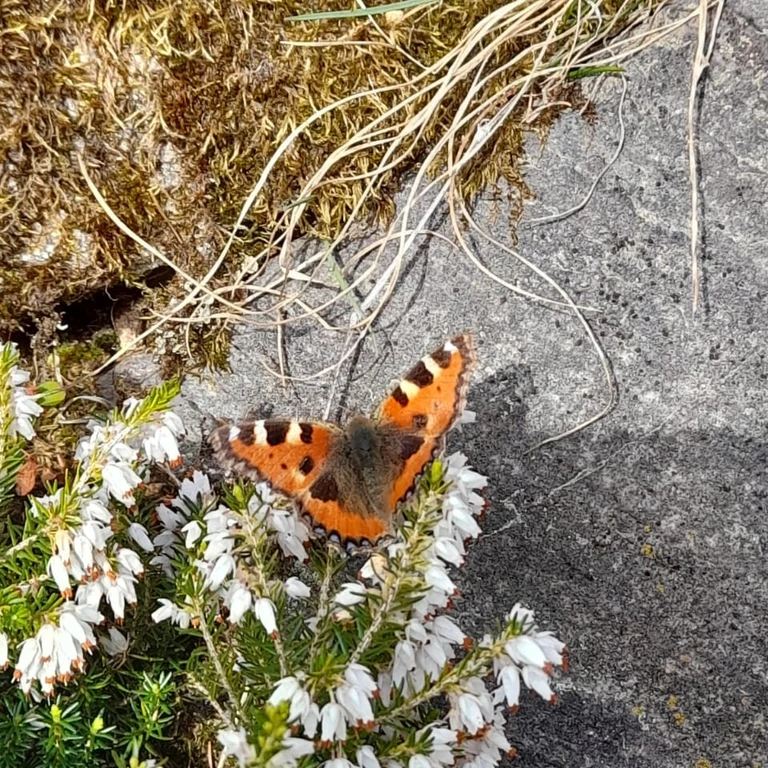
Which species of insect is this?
Aglais urticae
